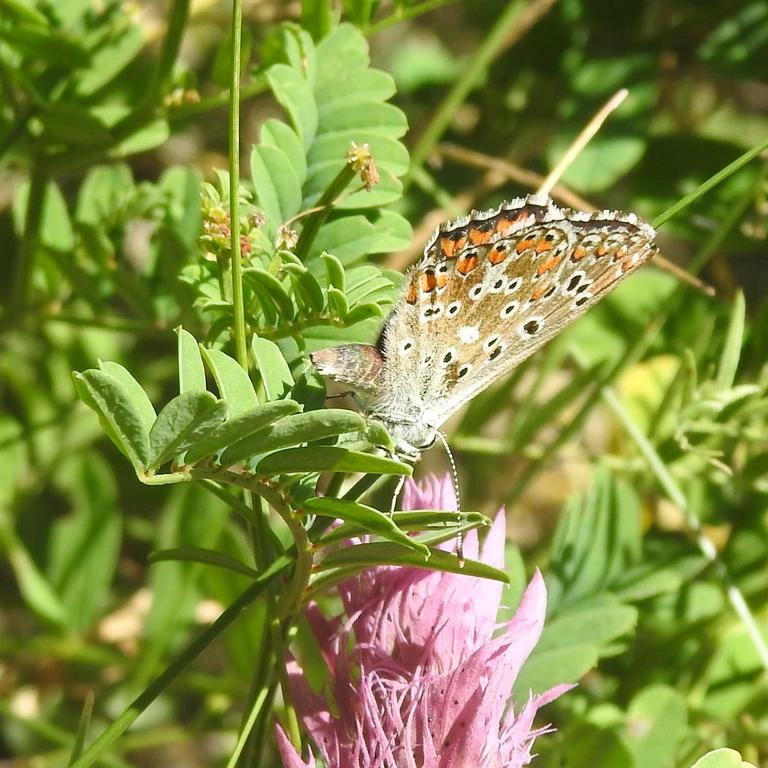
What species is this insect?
Lysandra bellargus
